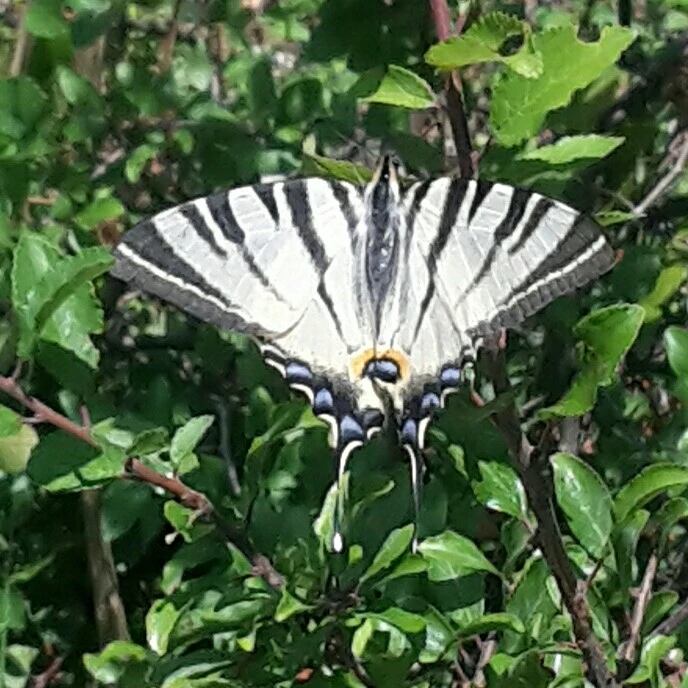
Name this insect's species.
Iphiclides podalirius
